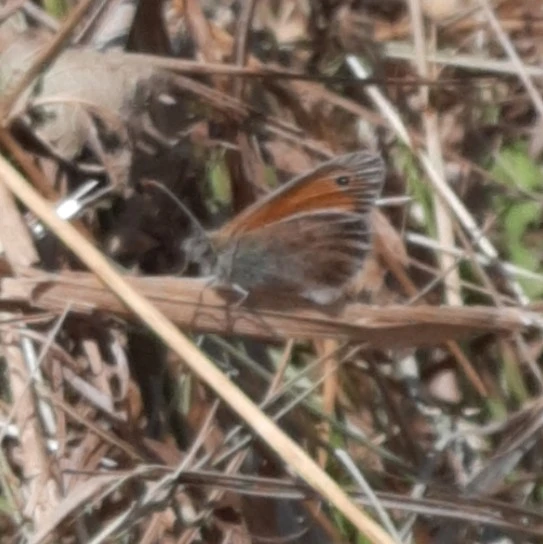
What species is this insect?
Coenonympha pamphilus
